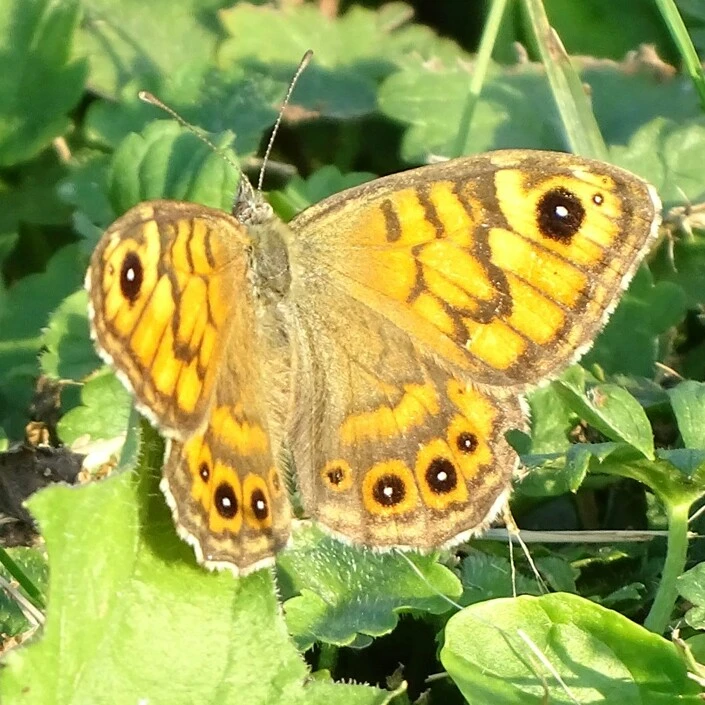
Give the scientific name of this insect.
Lasiommata megera (also Pararge megera)
